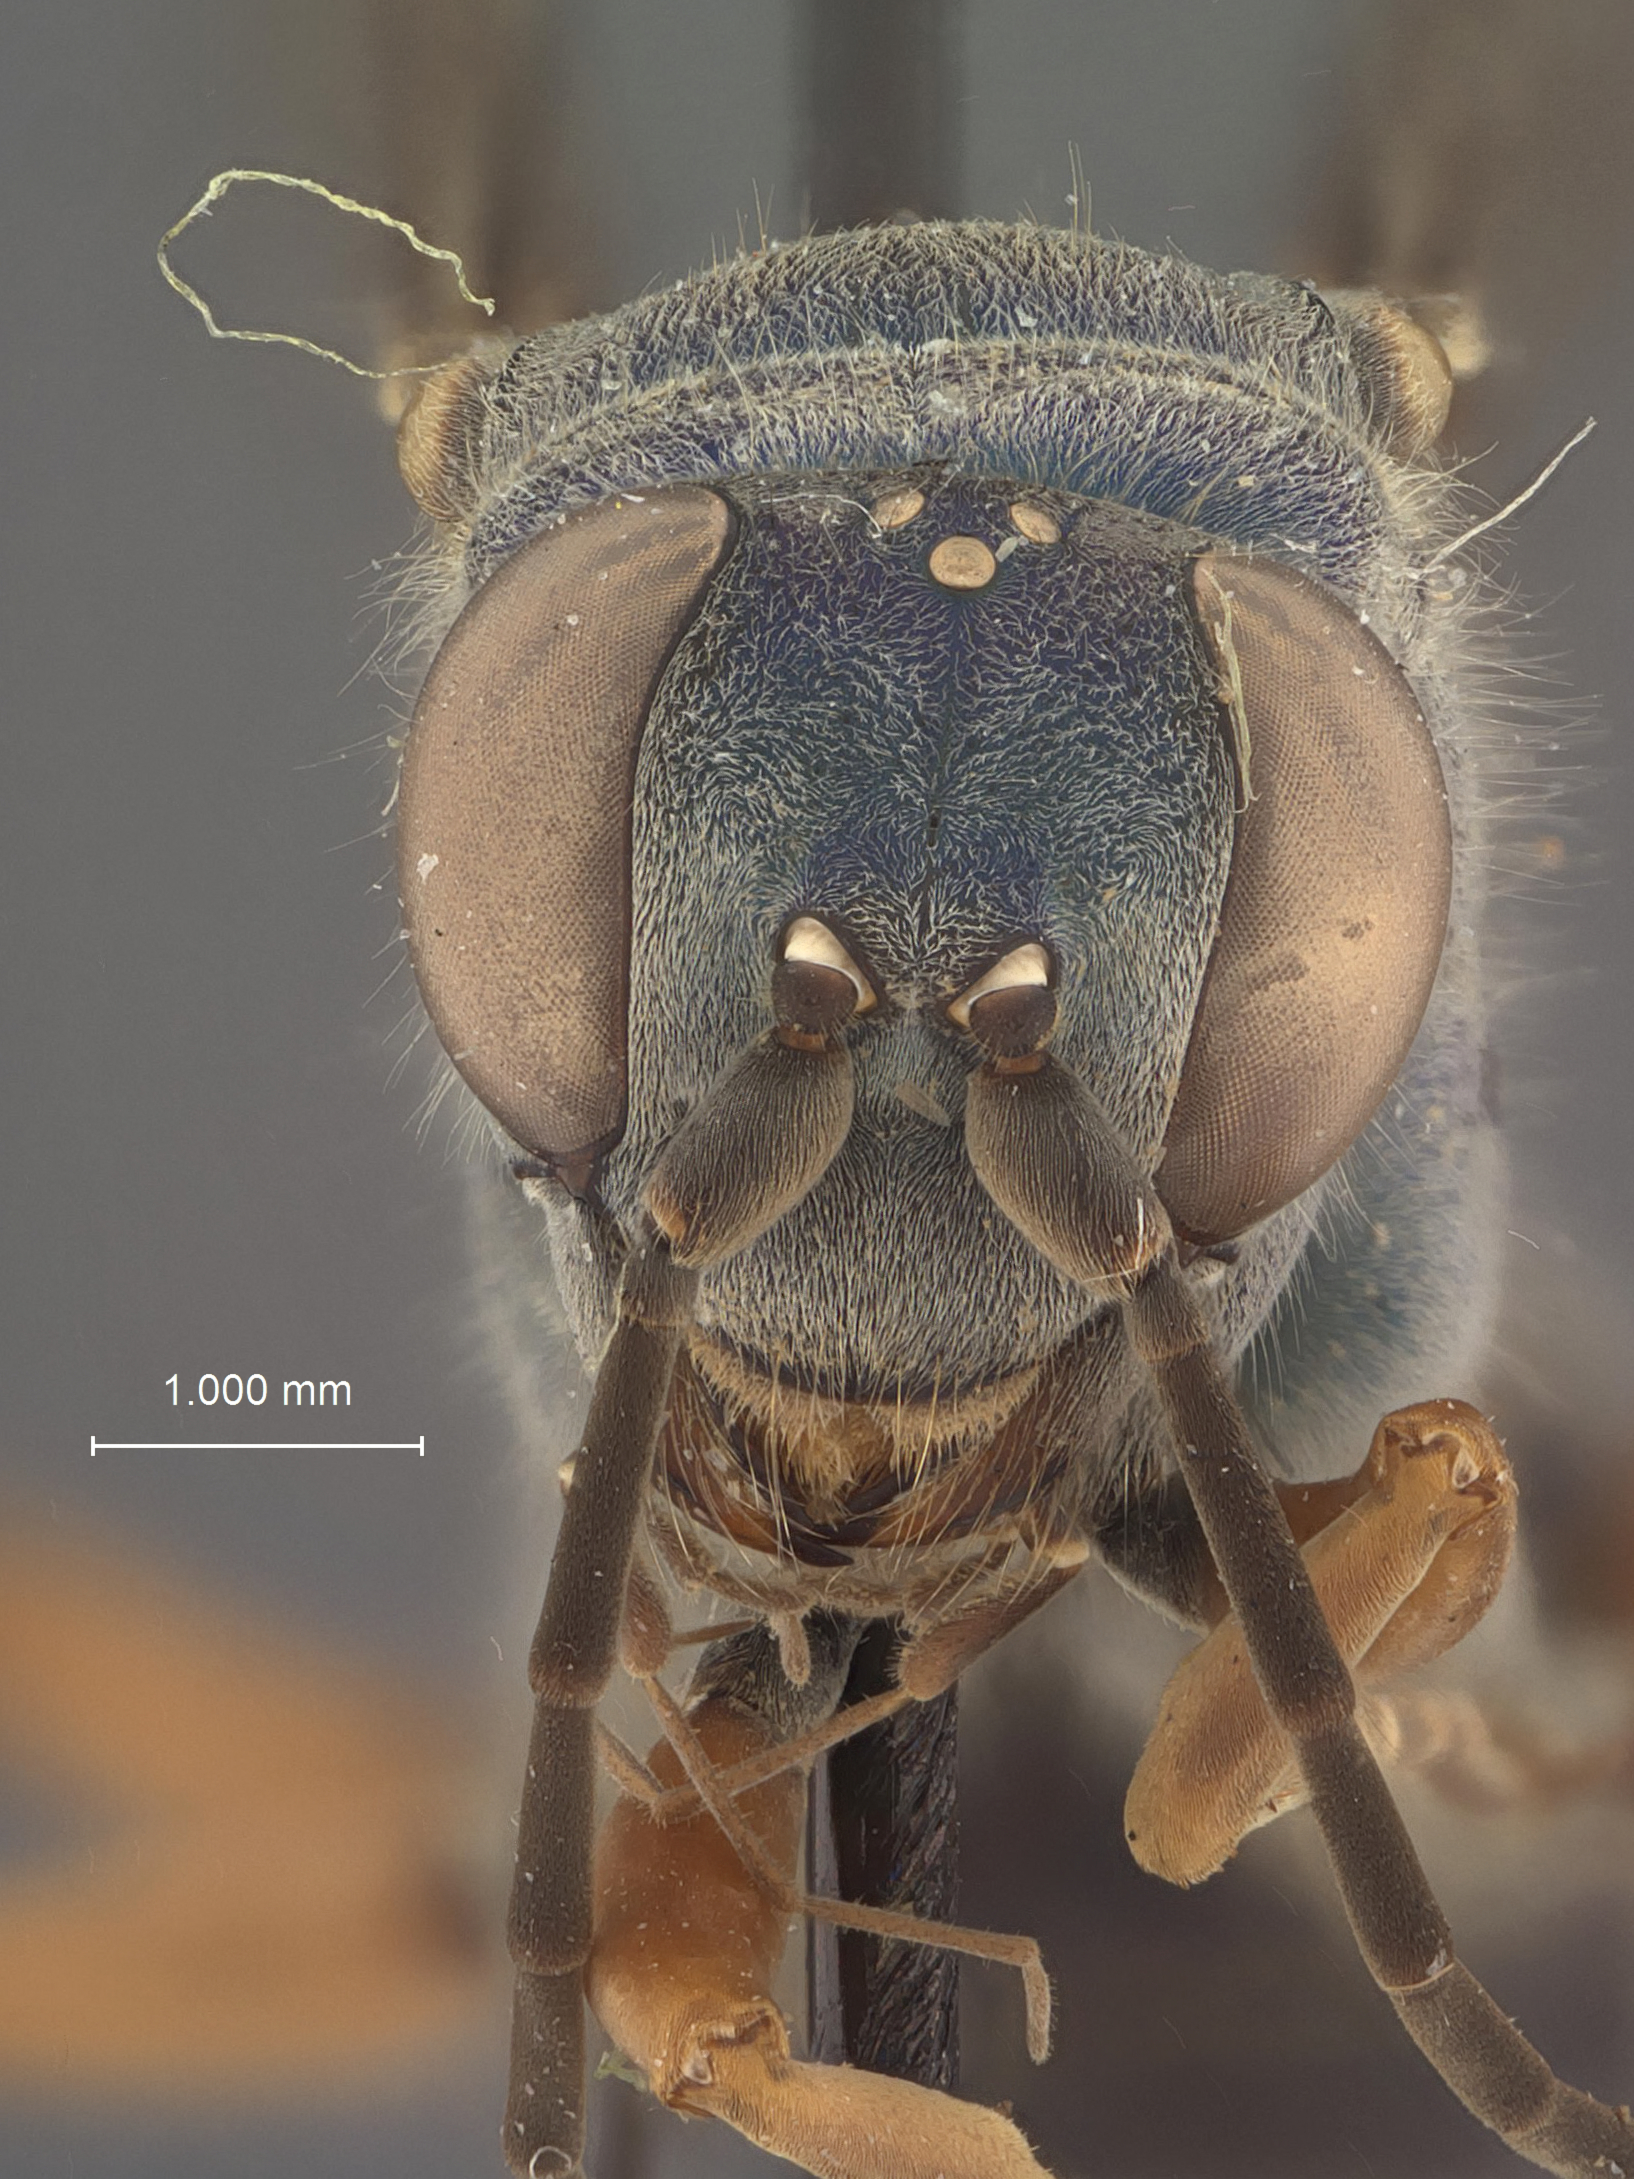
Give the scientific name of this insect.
Auplopus grossus
